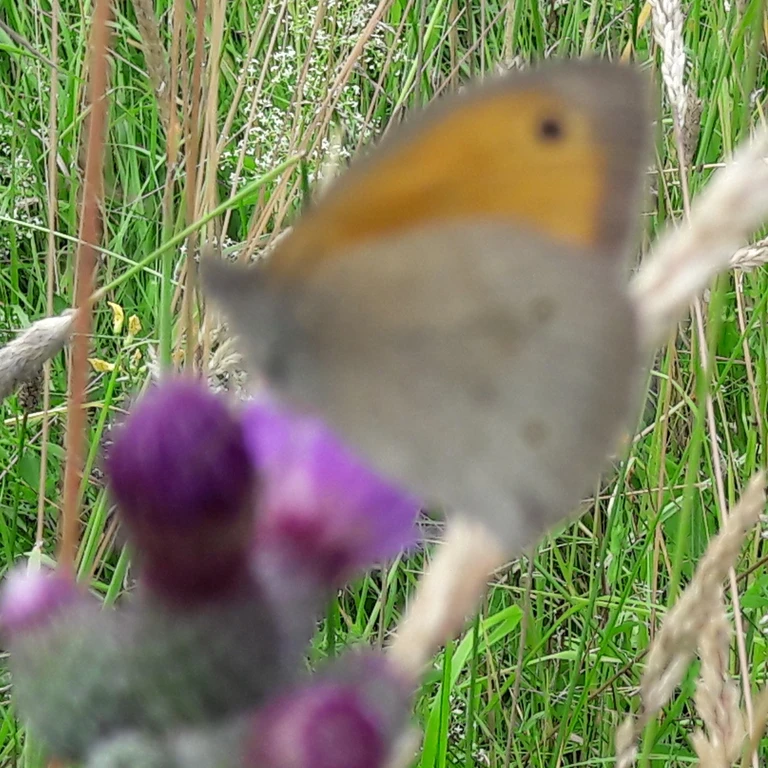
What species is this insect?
Maniola jurtina
